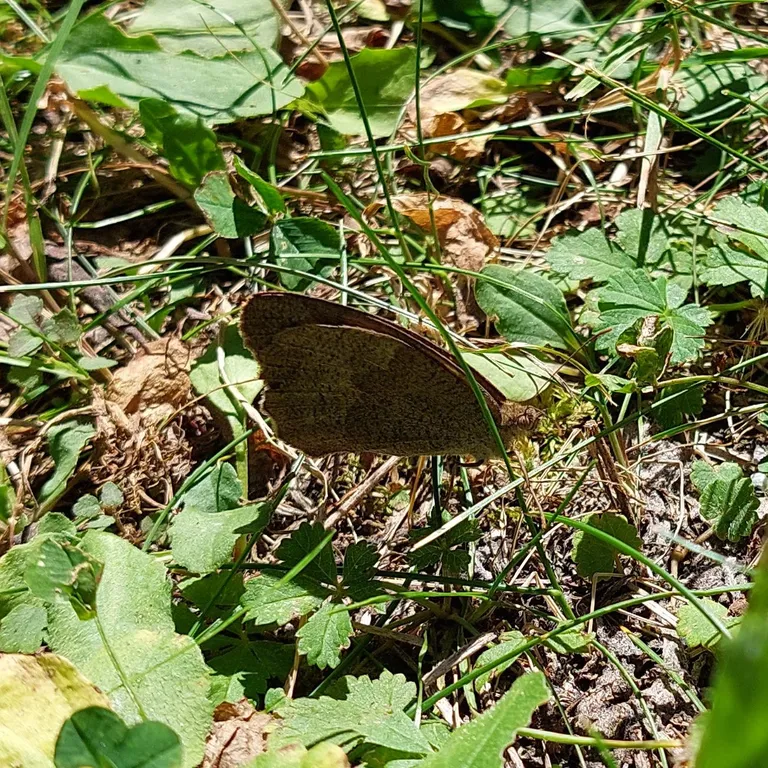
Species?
Maniola jurtina
